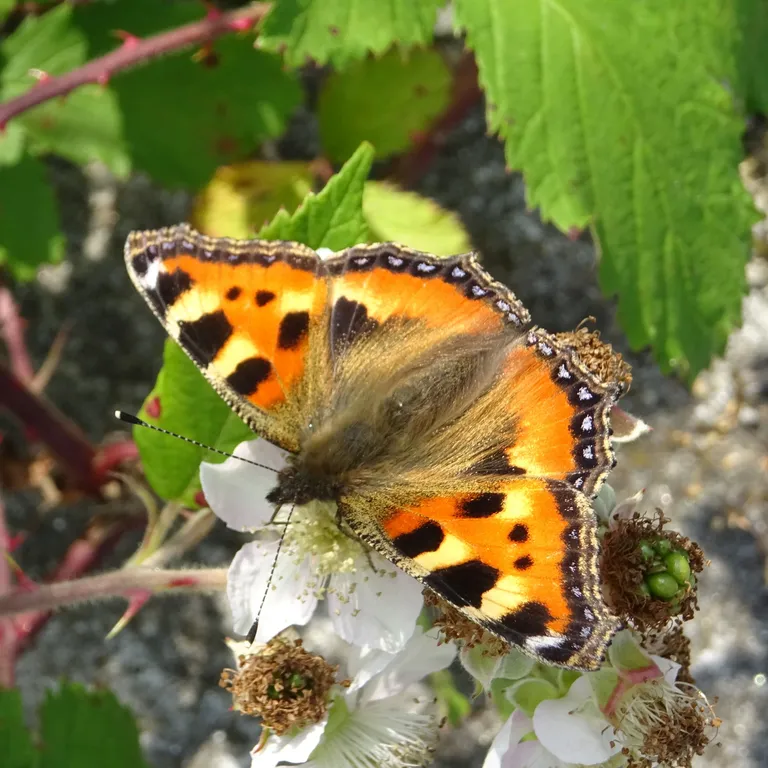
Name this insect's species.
Aglais urticae
